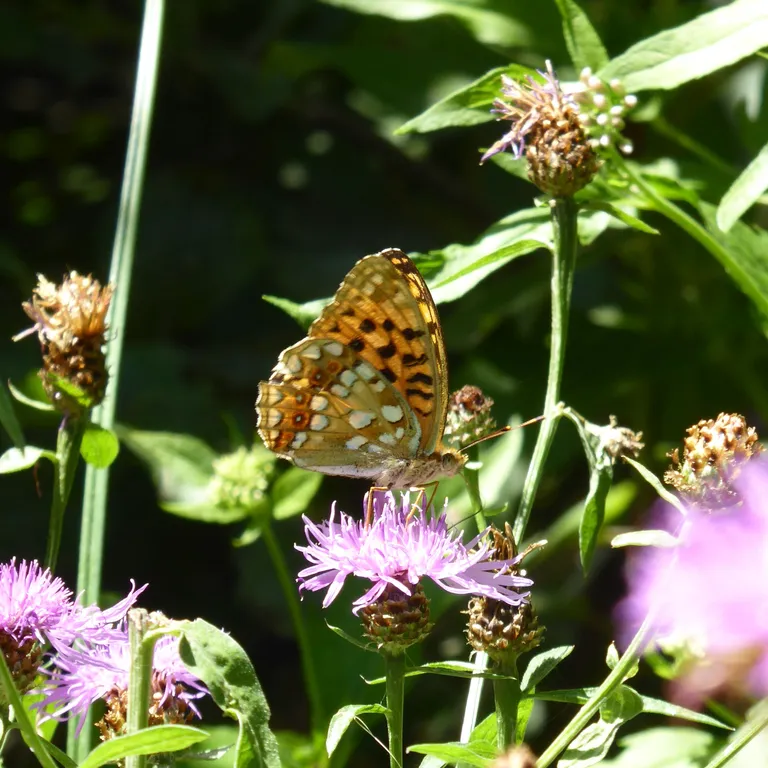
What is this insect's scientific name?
Fabriciana adippe
